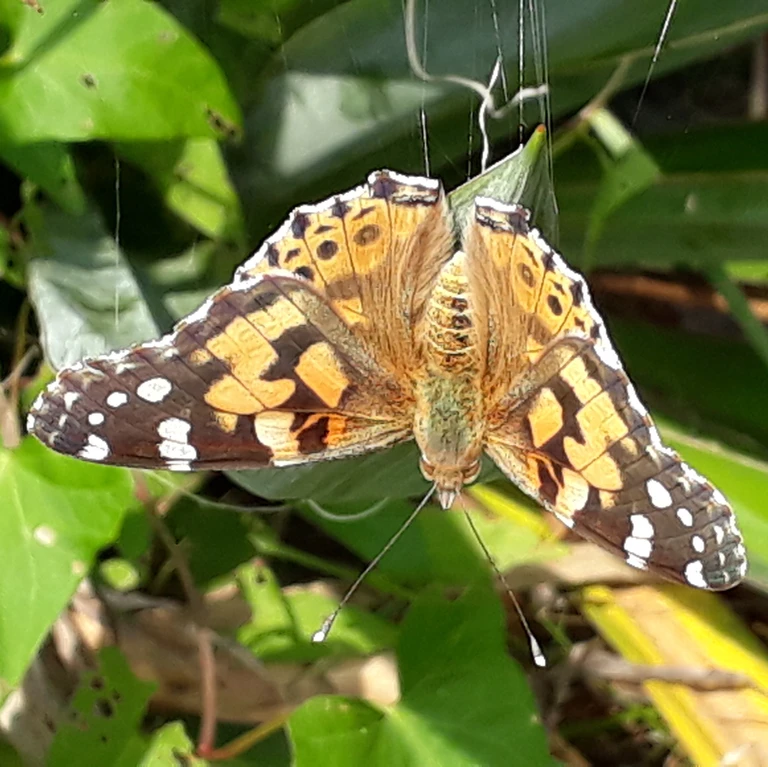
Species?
Vanessa cardui
